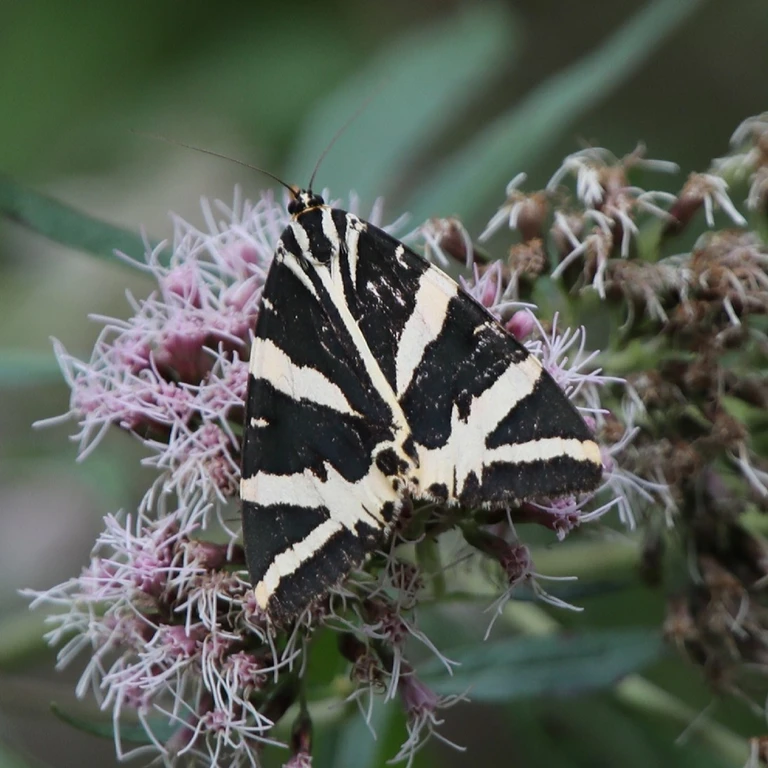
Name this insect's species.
Euplagia quadripunctaria
